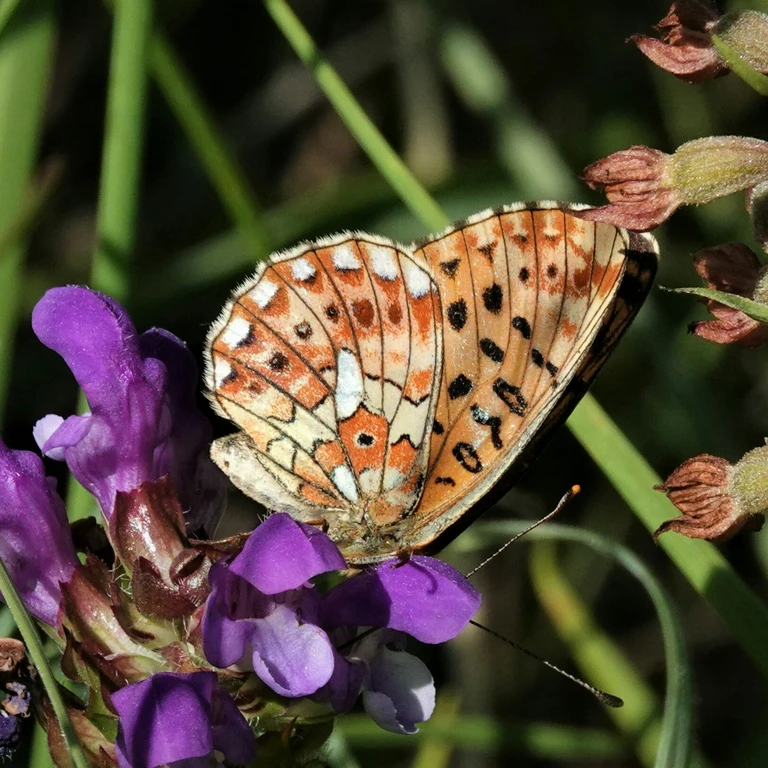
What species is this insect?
Boloria euphrosyne (also Clossiana euphrosyne)
